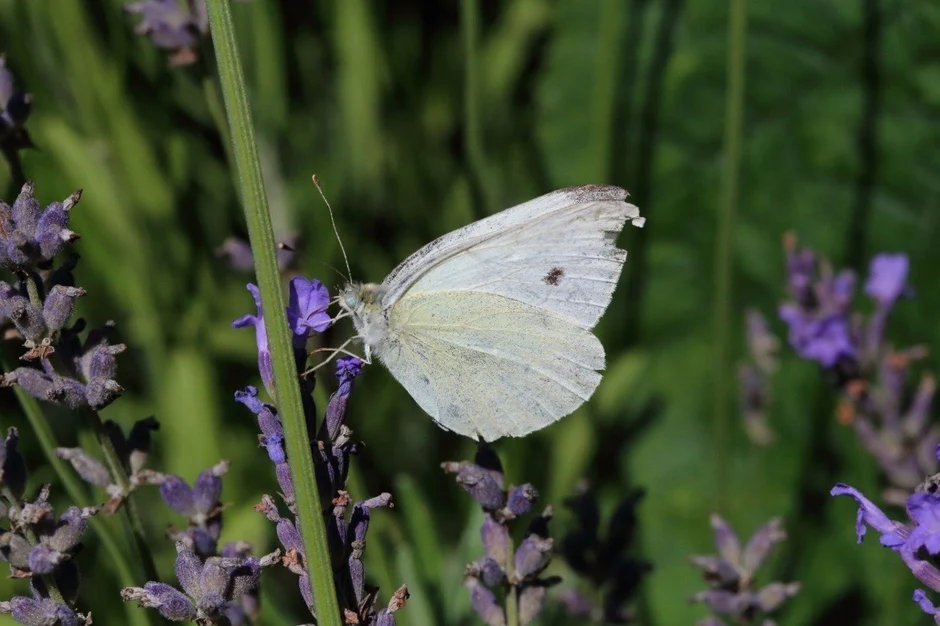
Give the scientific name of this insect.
Pieris rapae
